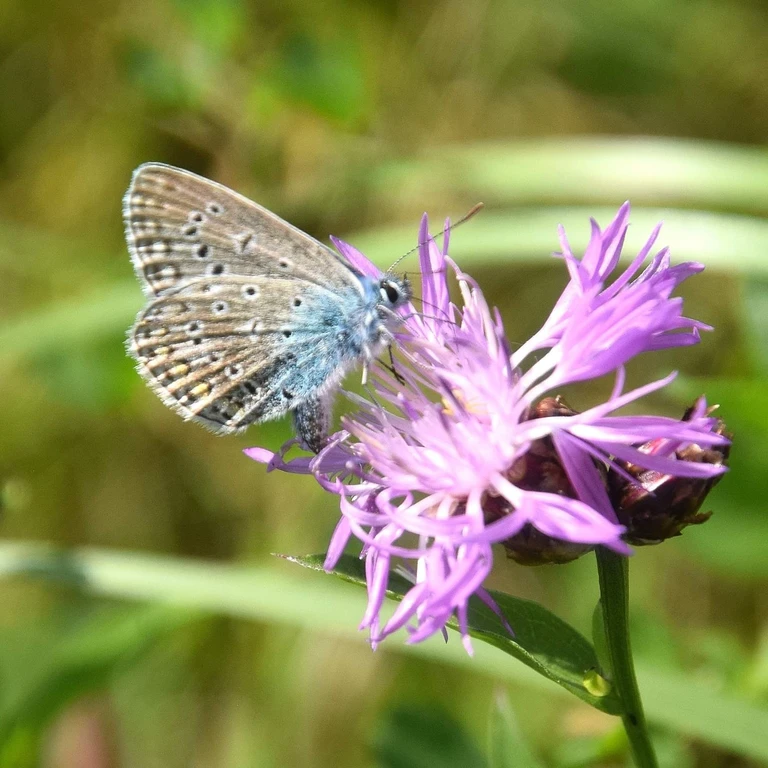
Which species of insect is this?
Polyommatus icarus
